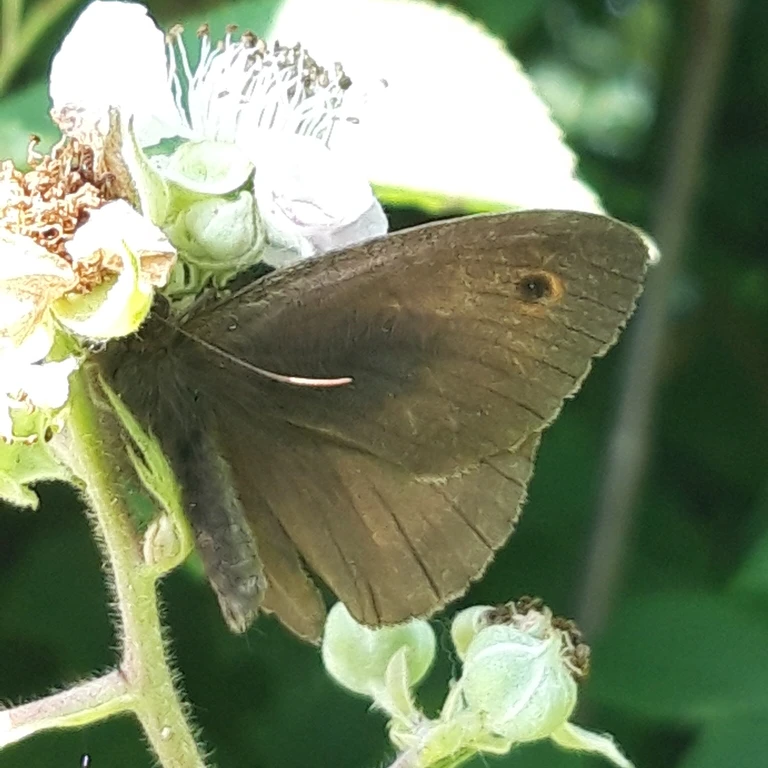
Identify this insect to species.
Maniola jurtina
